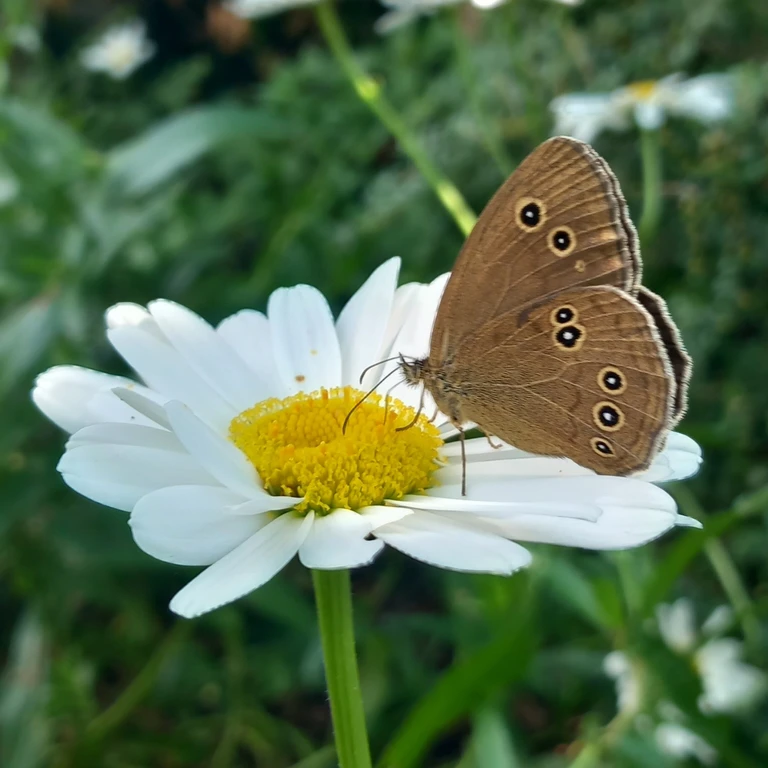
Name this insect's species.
Aphantopus hyperantus
